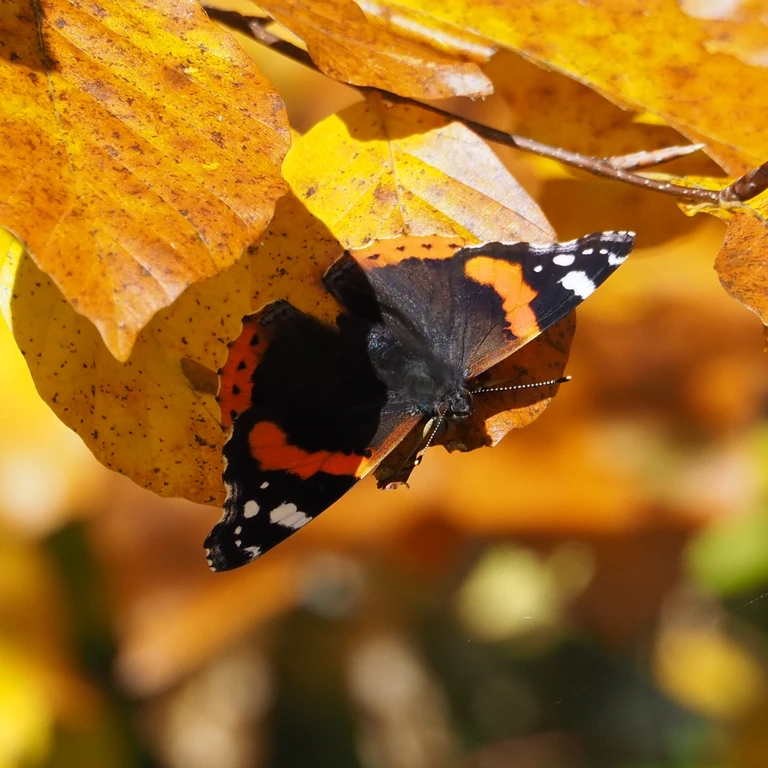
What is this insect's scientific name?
Vanessa atalanta
